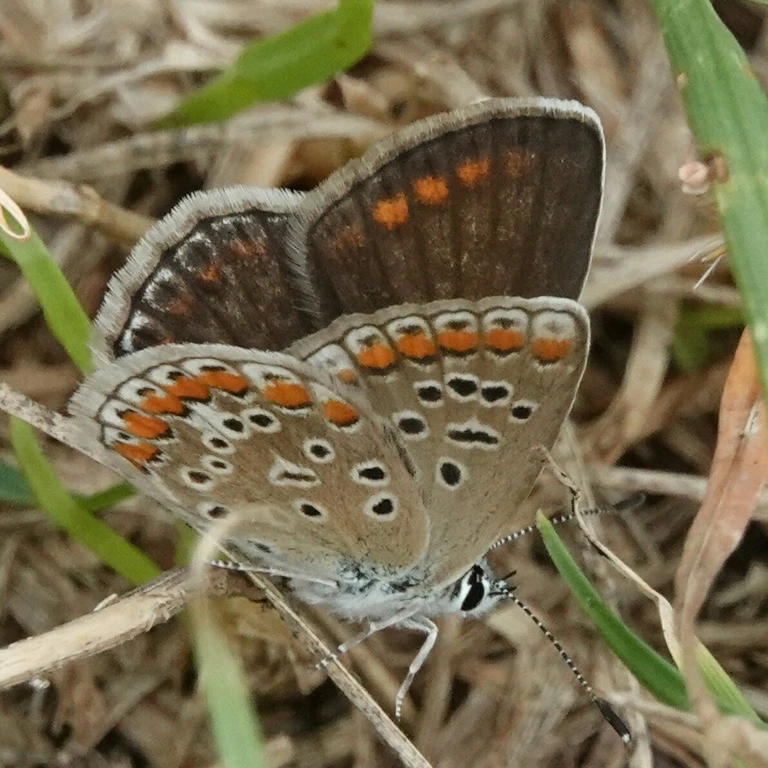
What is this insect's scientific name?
Polyommatus icarus
